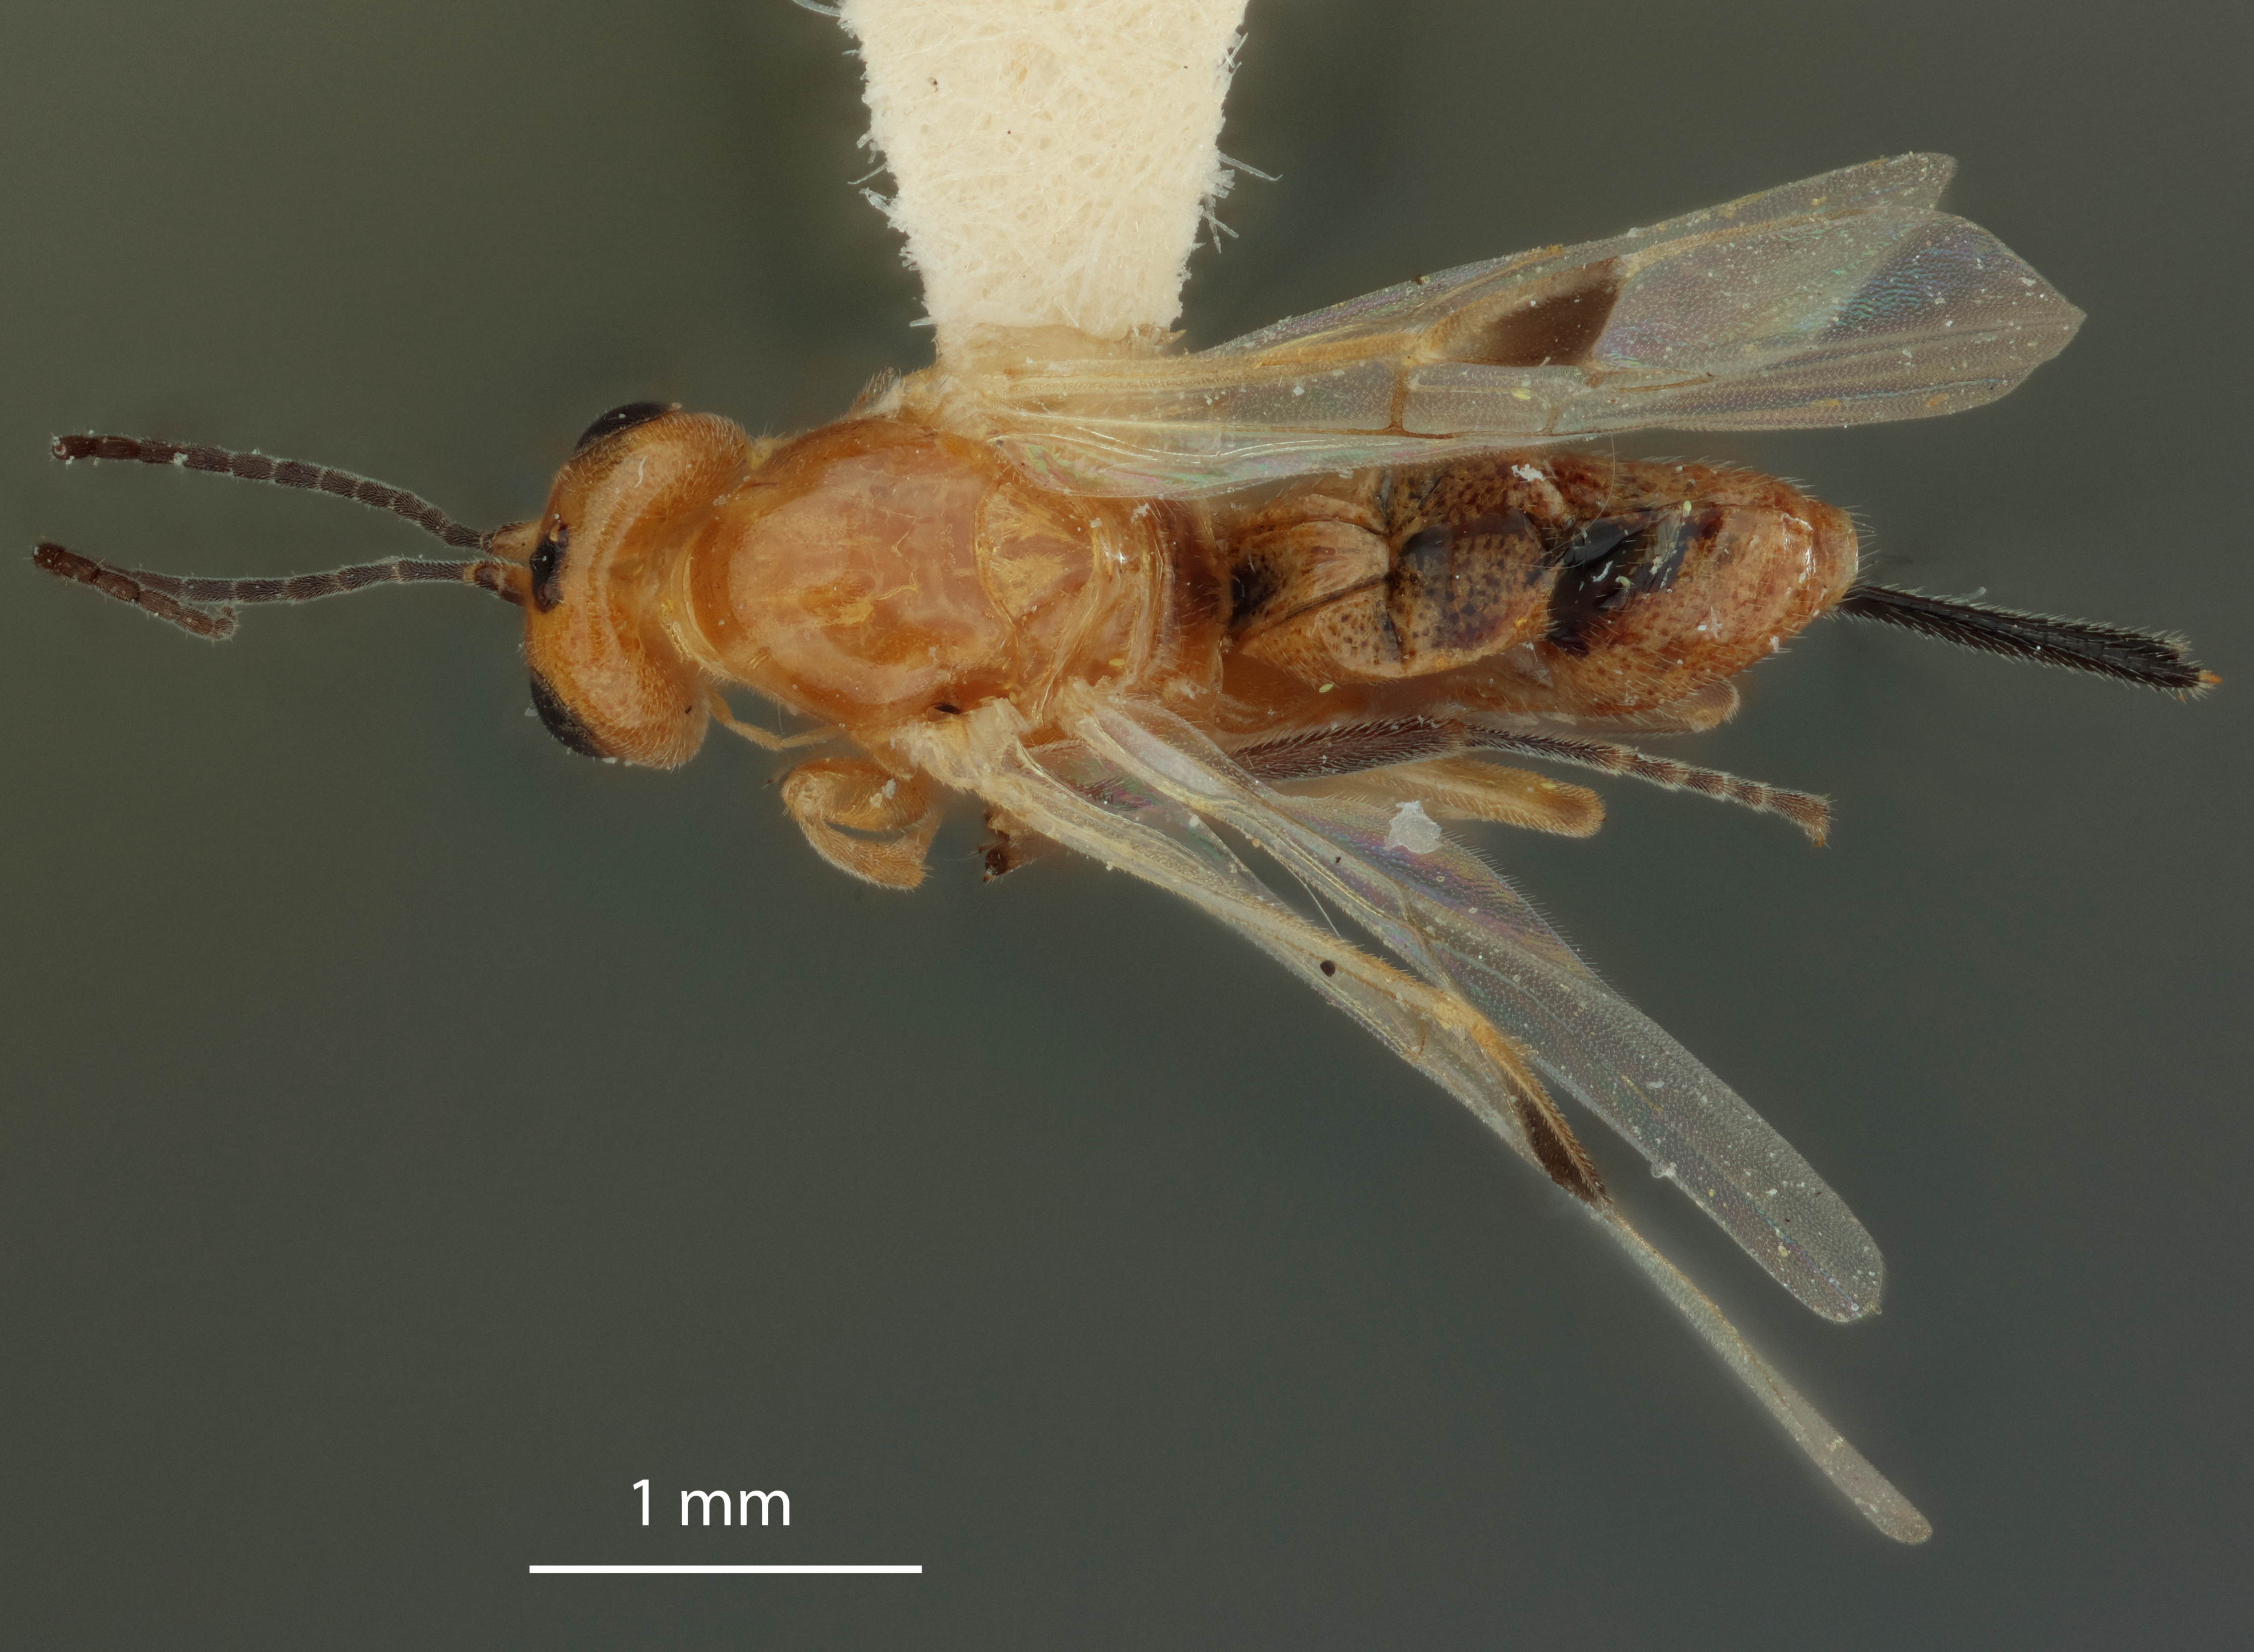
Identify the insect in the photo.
Pelicope yuccamica
